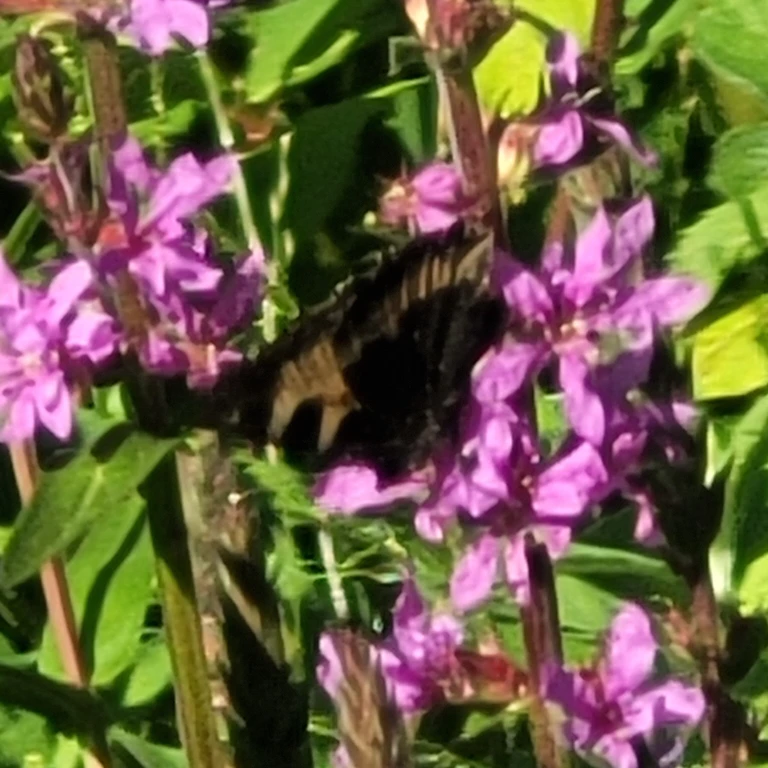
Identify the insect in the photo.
Aglais urticae
